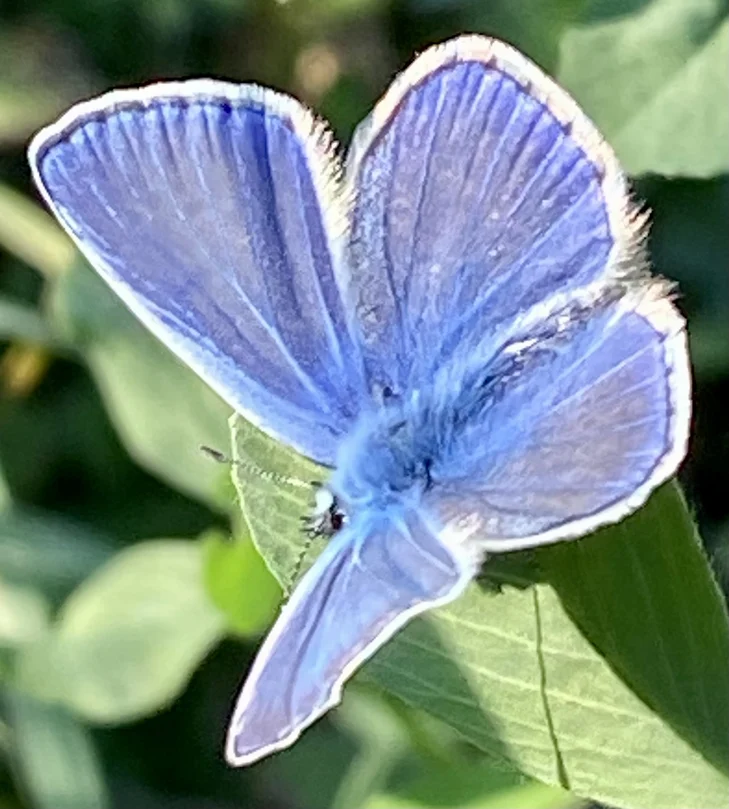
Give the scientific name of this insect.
Polyommatus icarus
